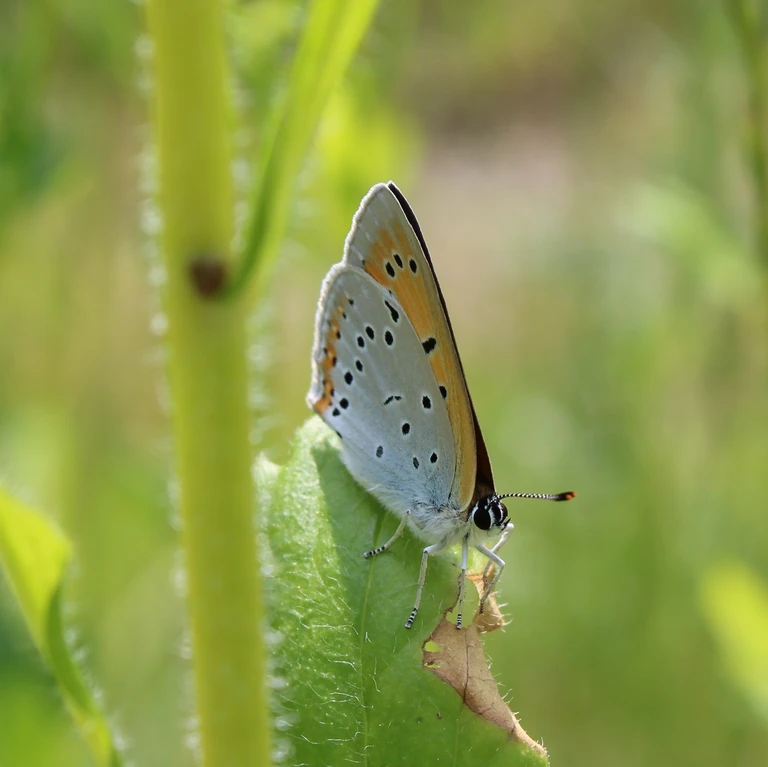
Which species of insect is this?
Lycaena dispar
